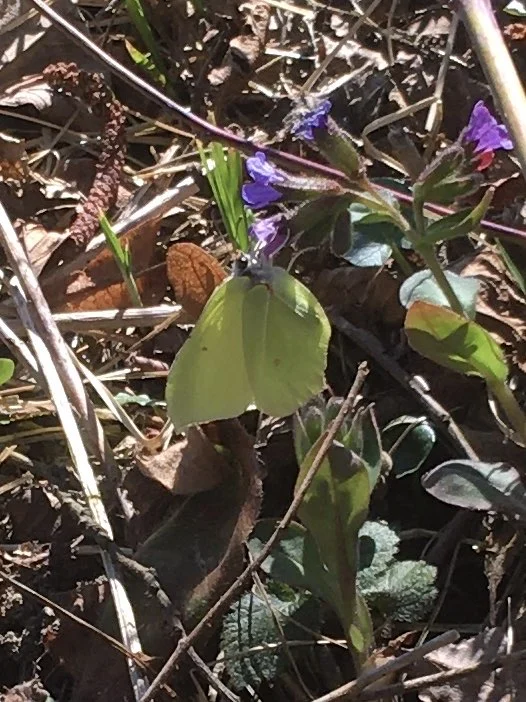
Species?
Gonepteryx rhamni
